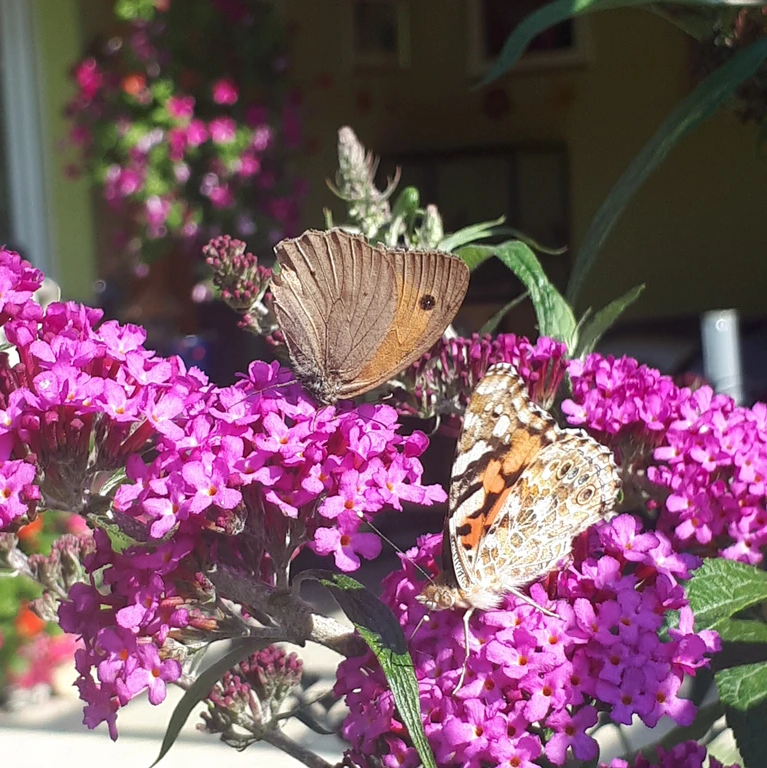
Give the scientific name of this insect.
Vanessa cardui
